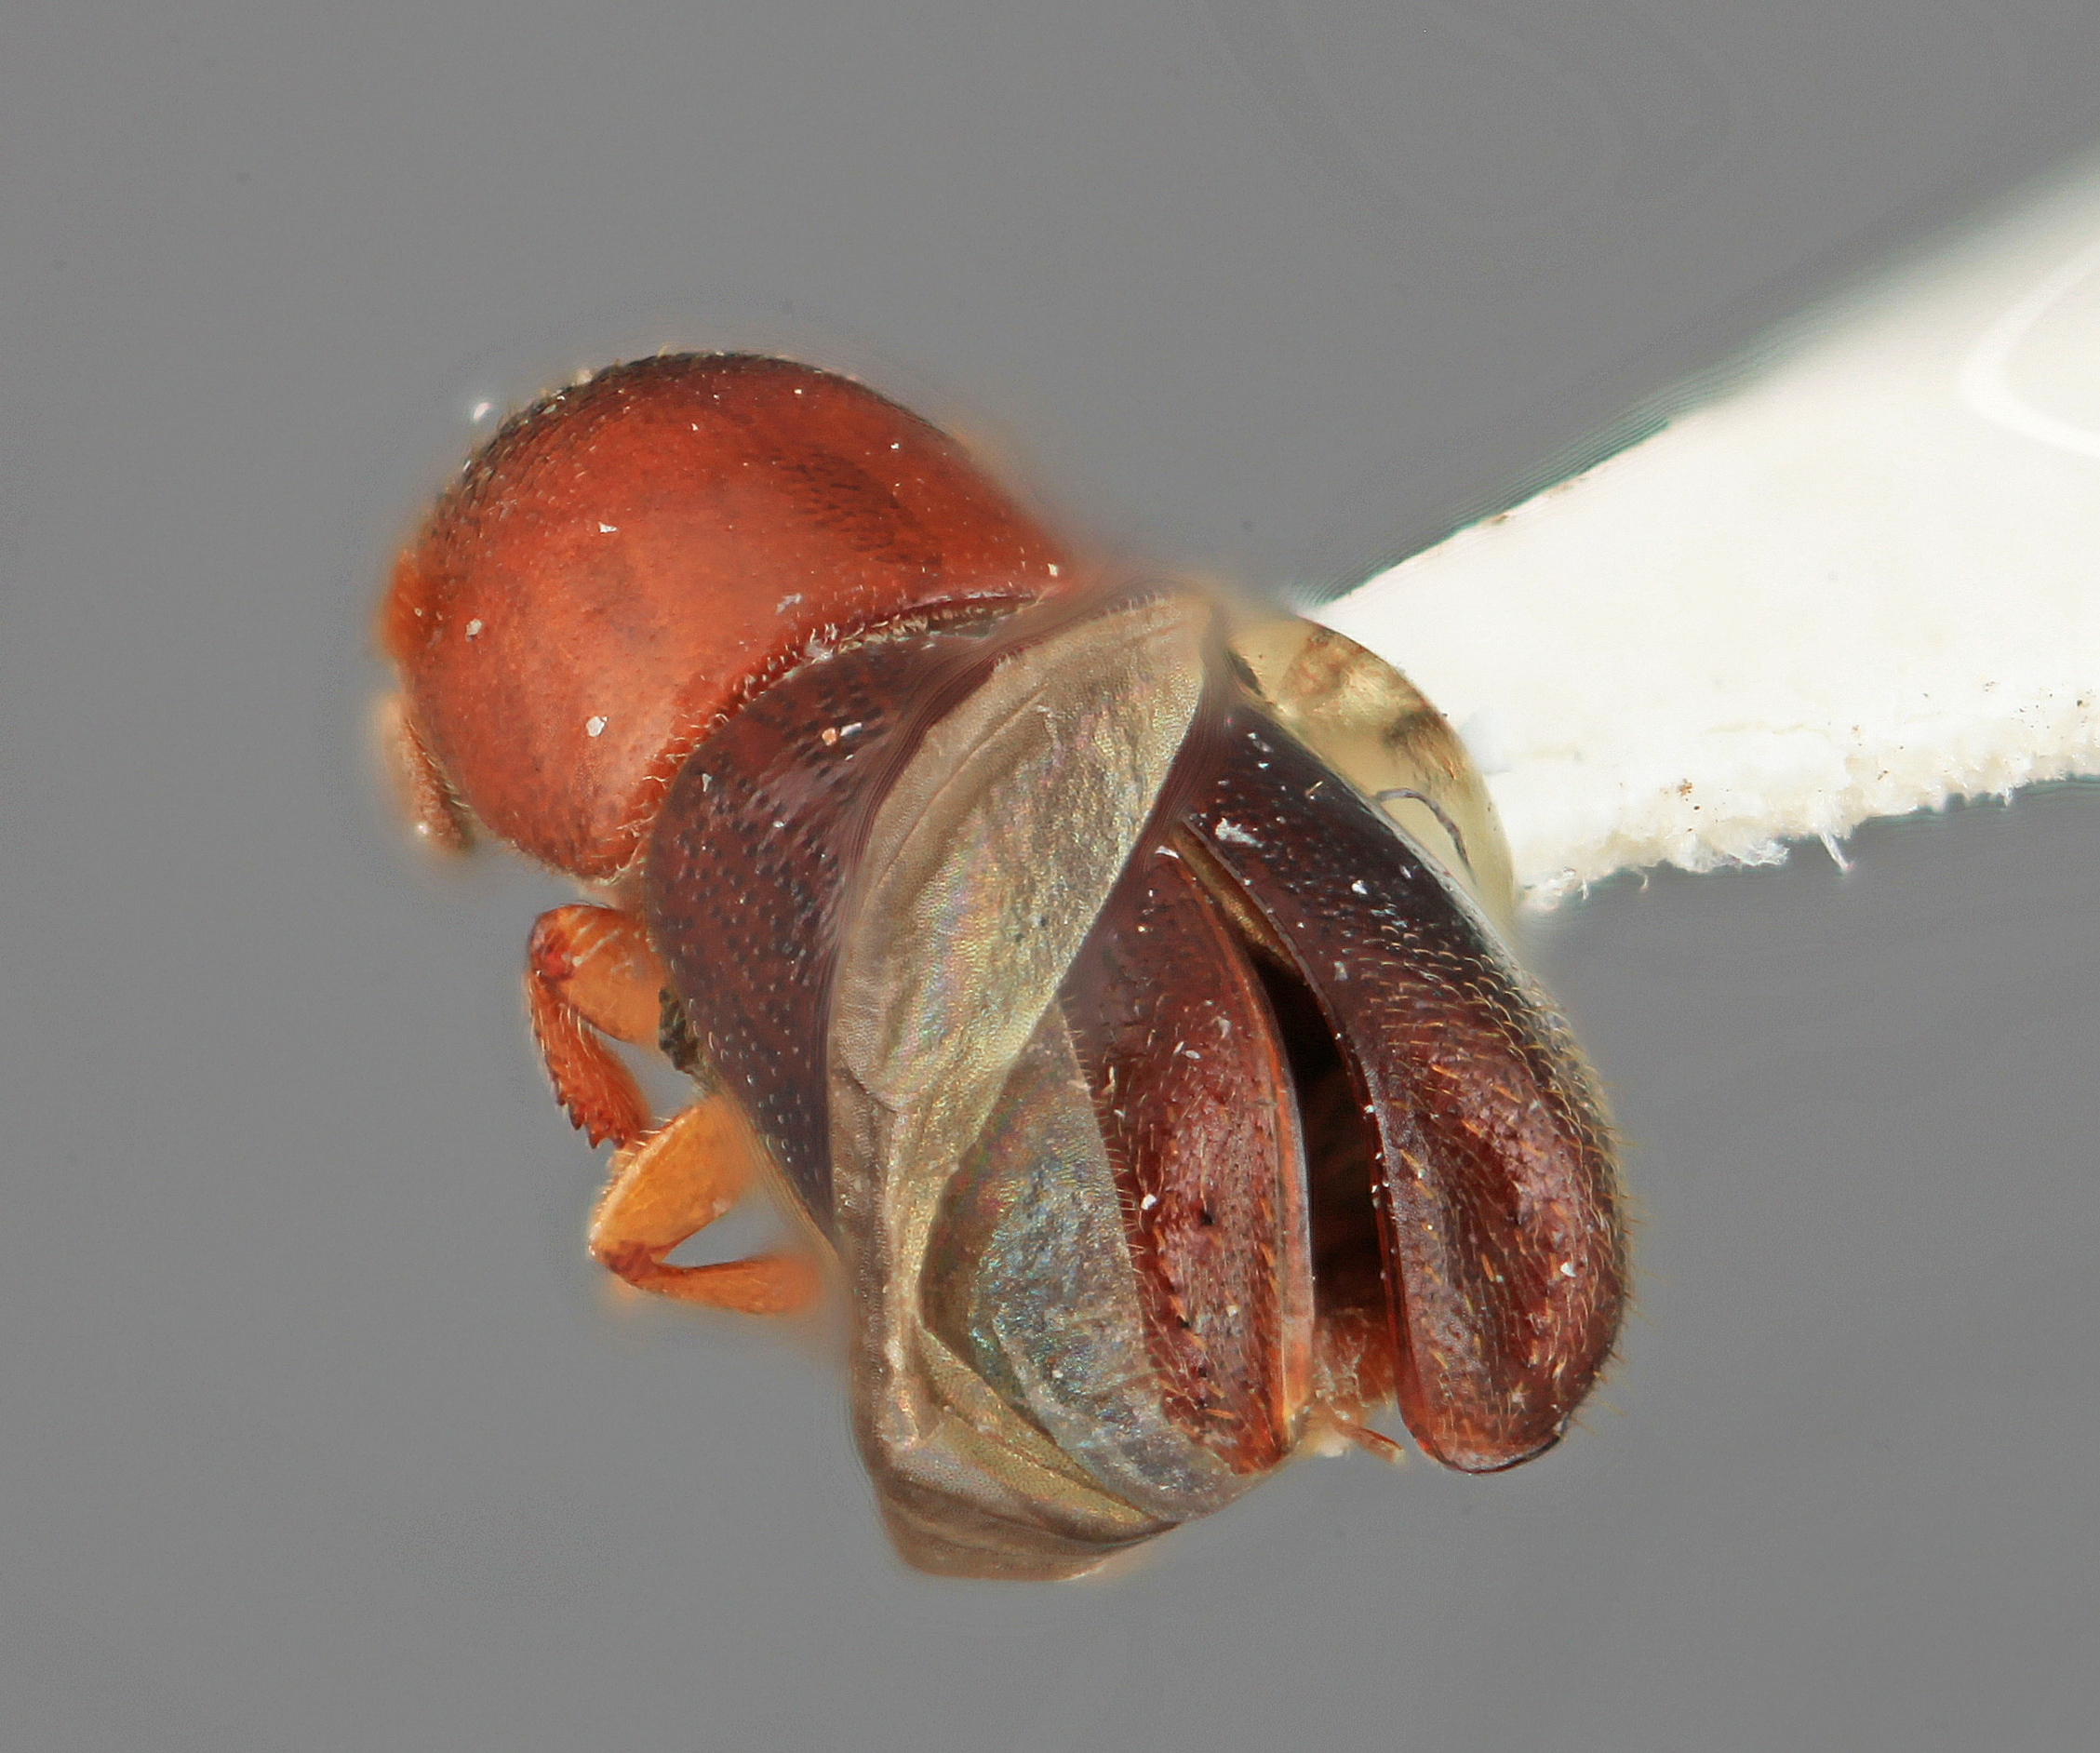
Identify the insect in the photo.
Gnathotrypanus electus
